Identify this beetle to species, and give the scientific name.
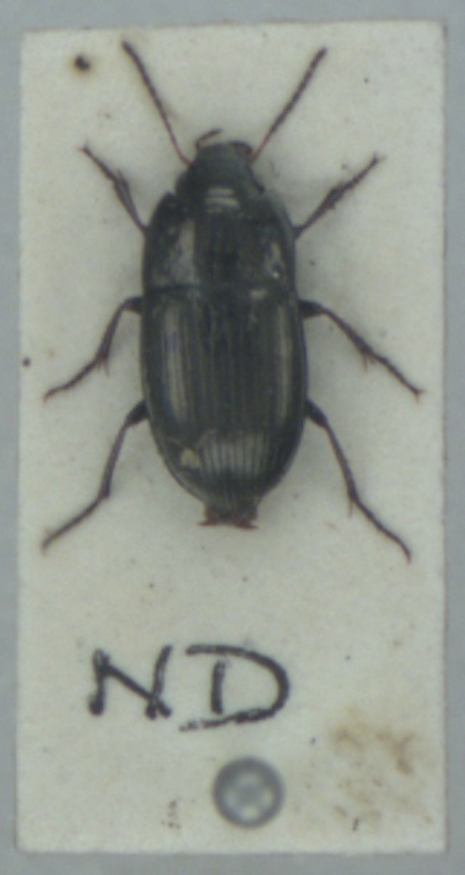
Amara communis
